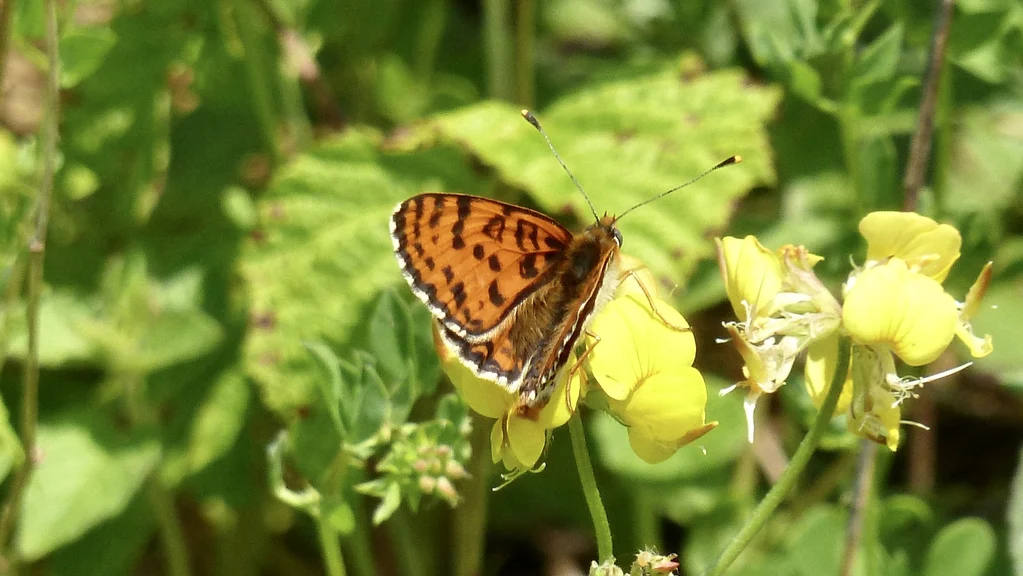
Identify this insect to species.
Melitaea didyma
